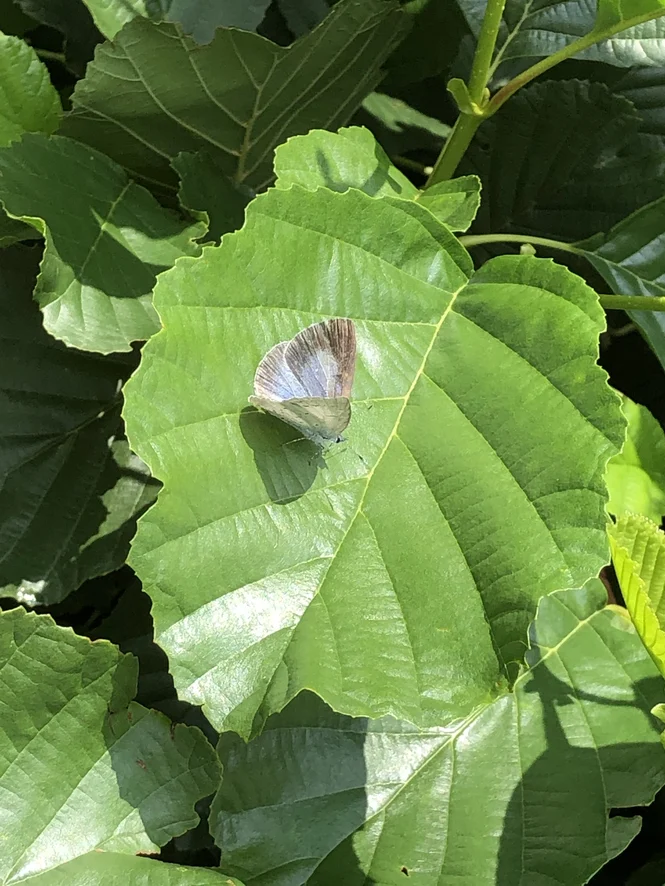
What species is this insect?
Celastrina argiolus
